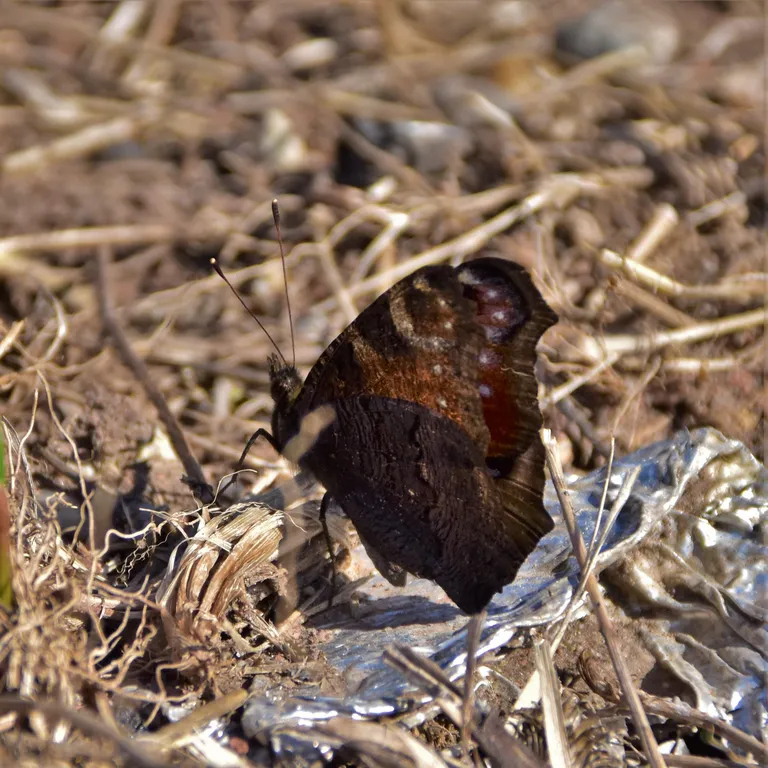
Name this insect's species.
Aglais io
